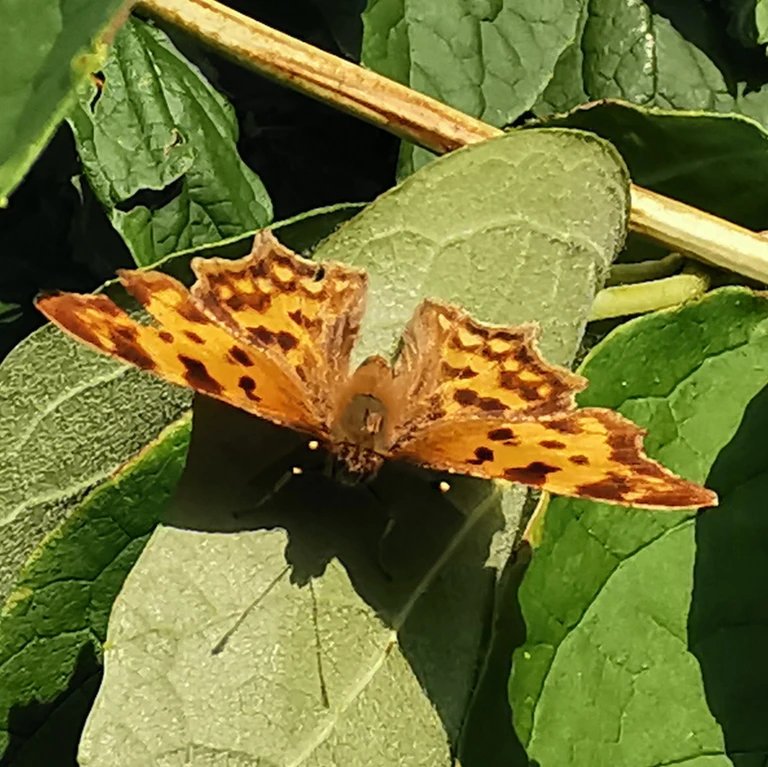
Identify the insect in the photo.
Polygonia c-album
